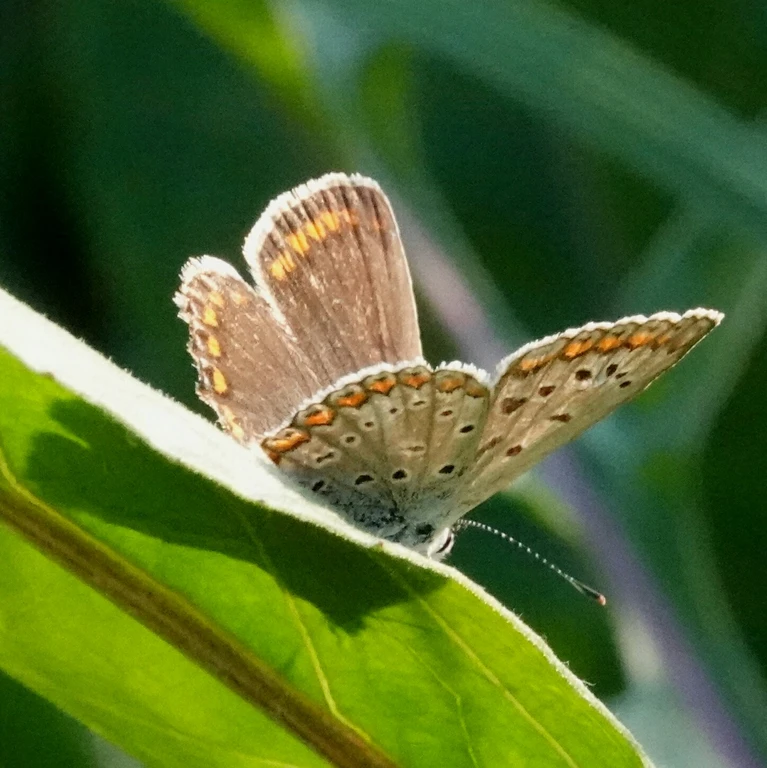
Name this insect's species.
Polyommatus icarus
